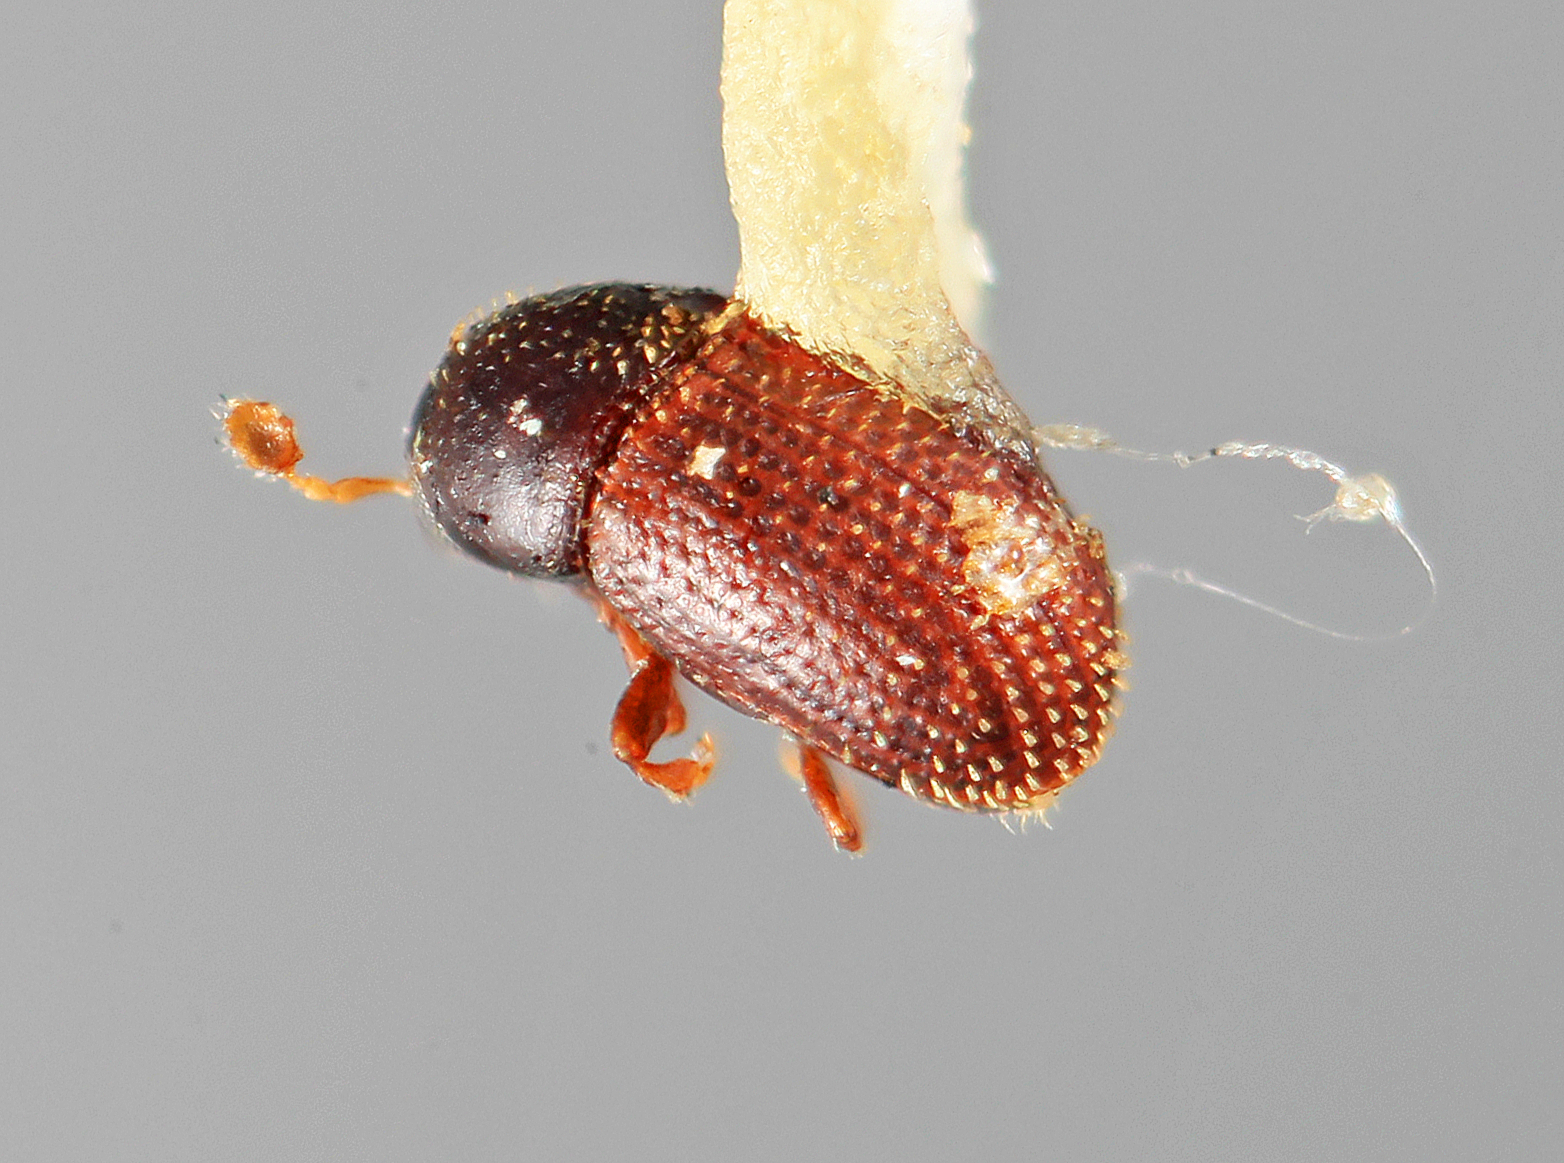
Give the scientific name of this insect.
Liparthrum tinianensis
